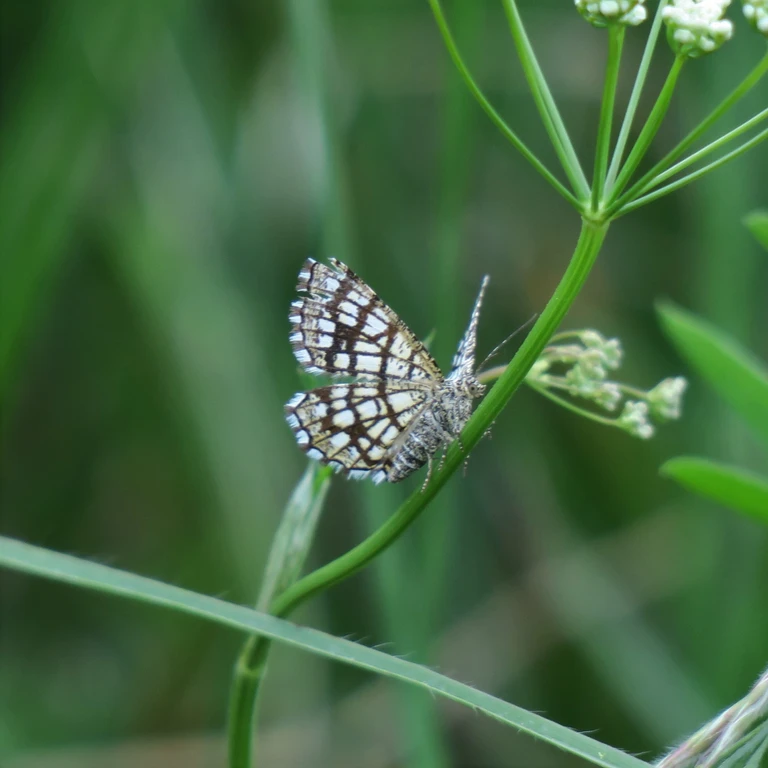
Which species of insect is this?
Chiasmia clathrata
